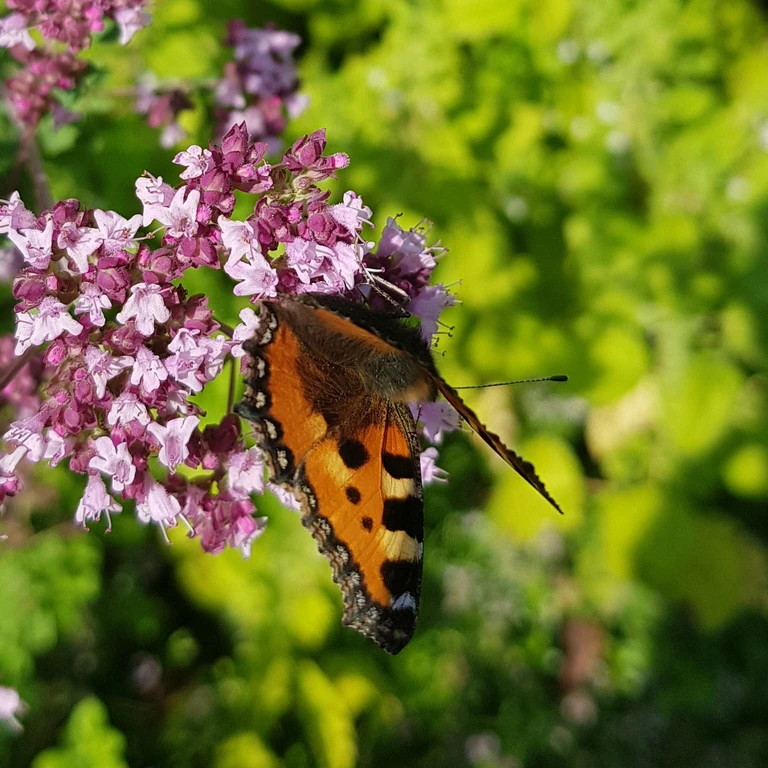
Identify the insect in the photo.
Aglais urticae
